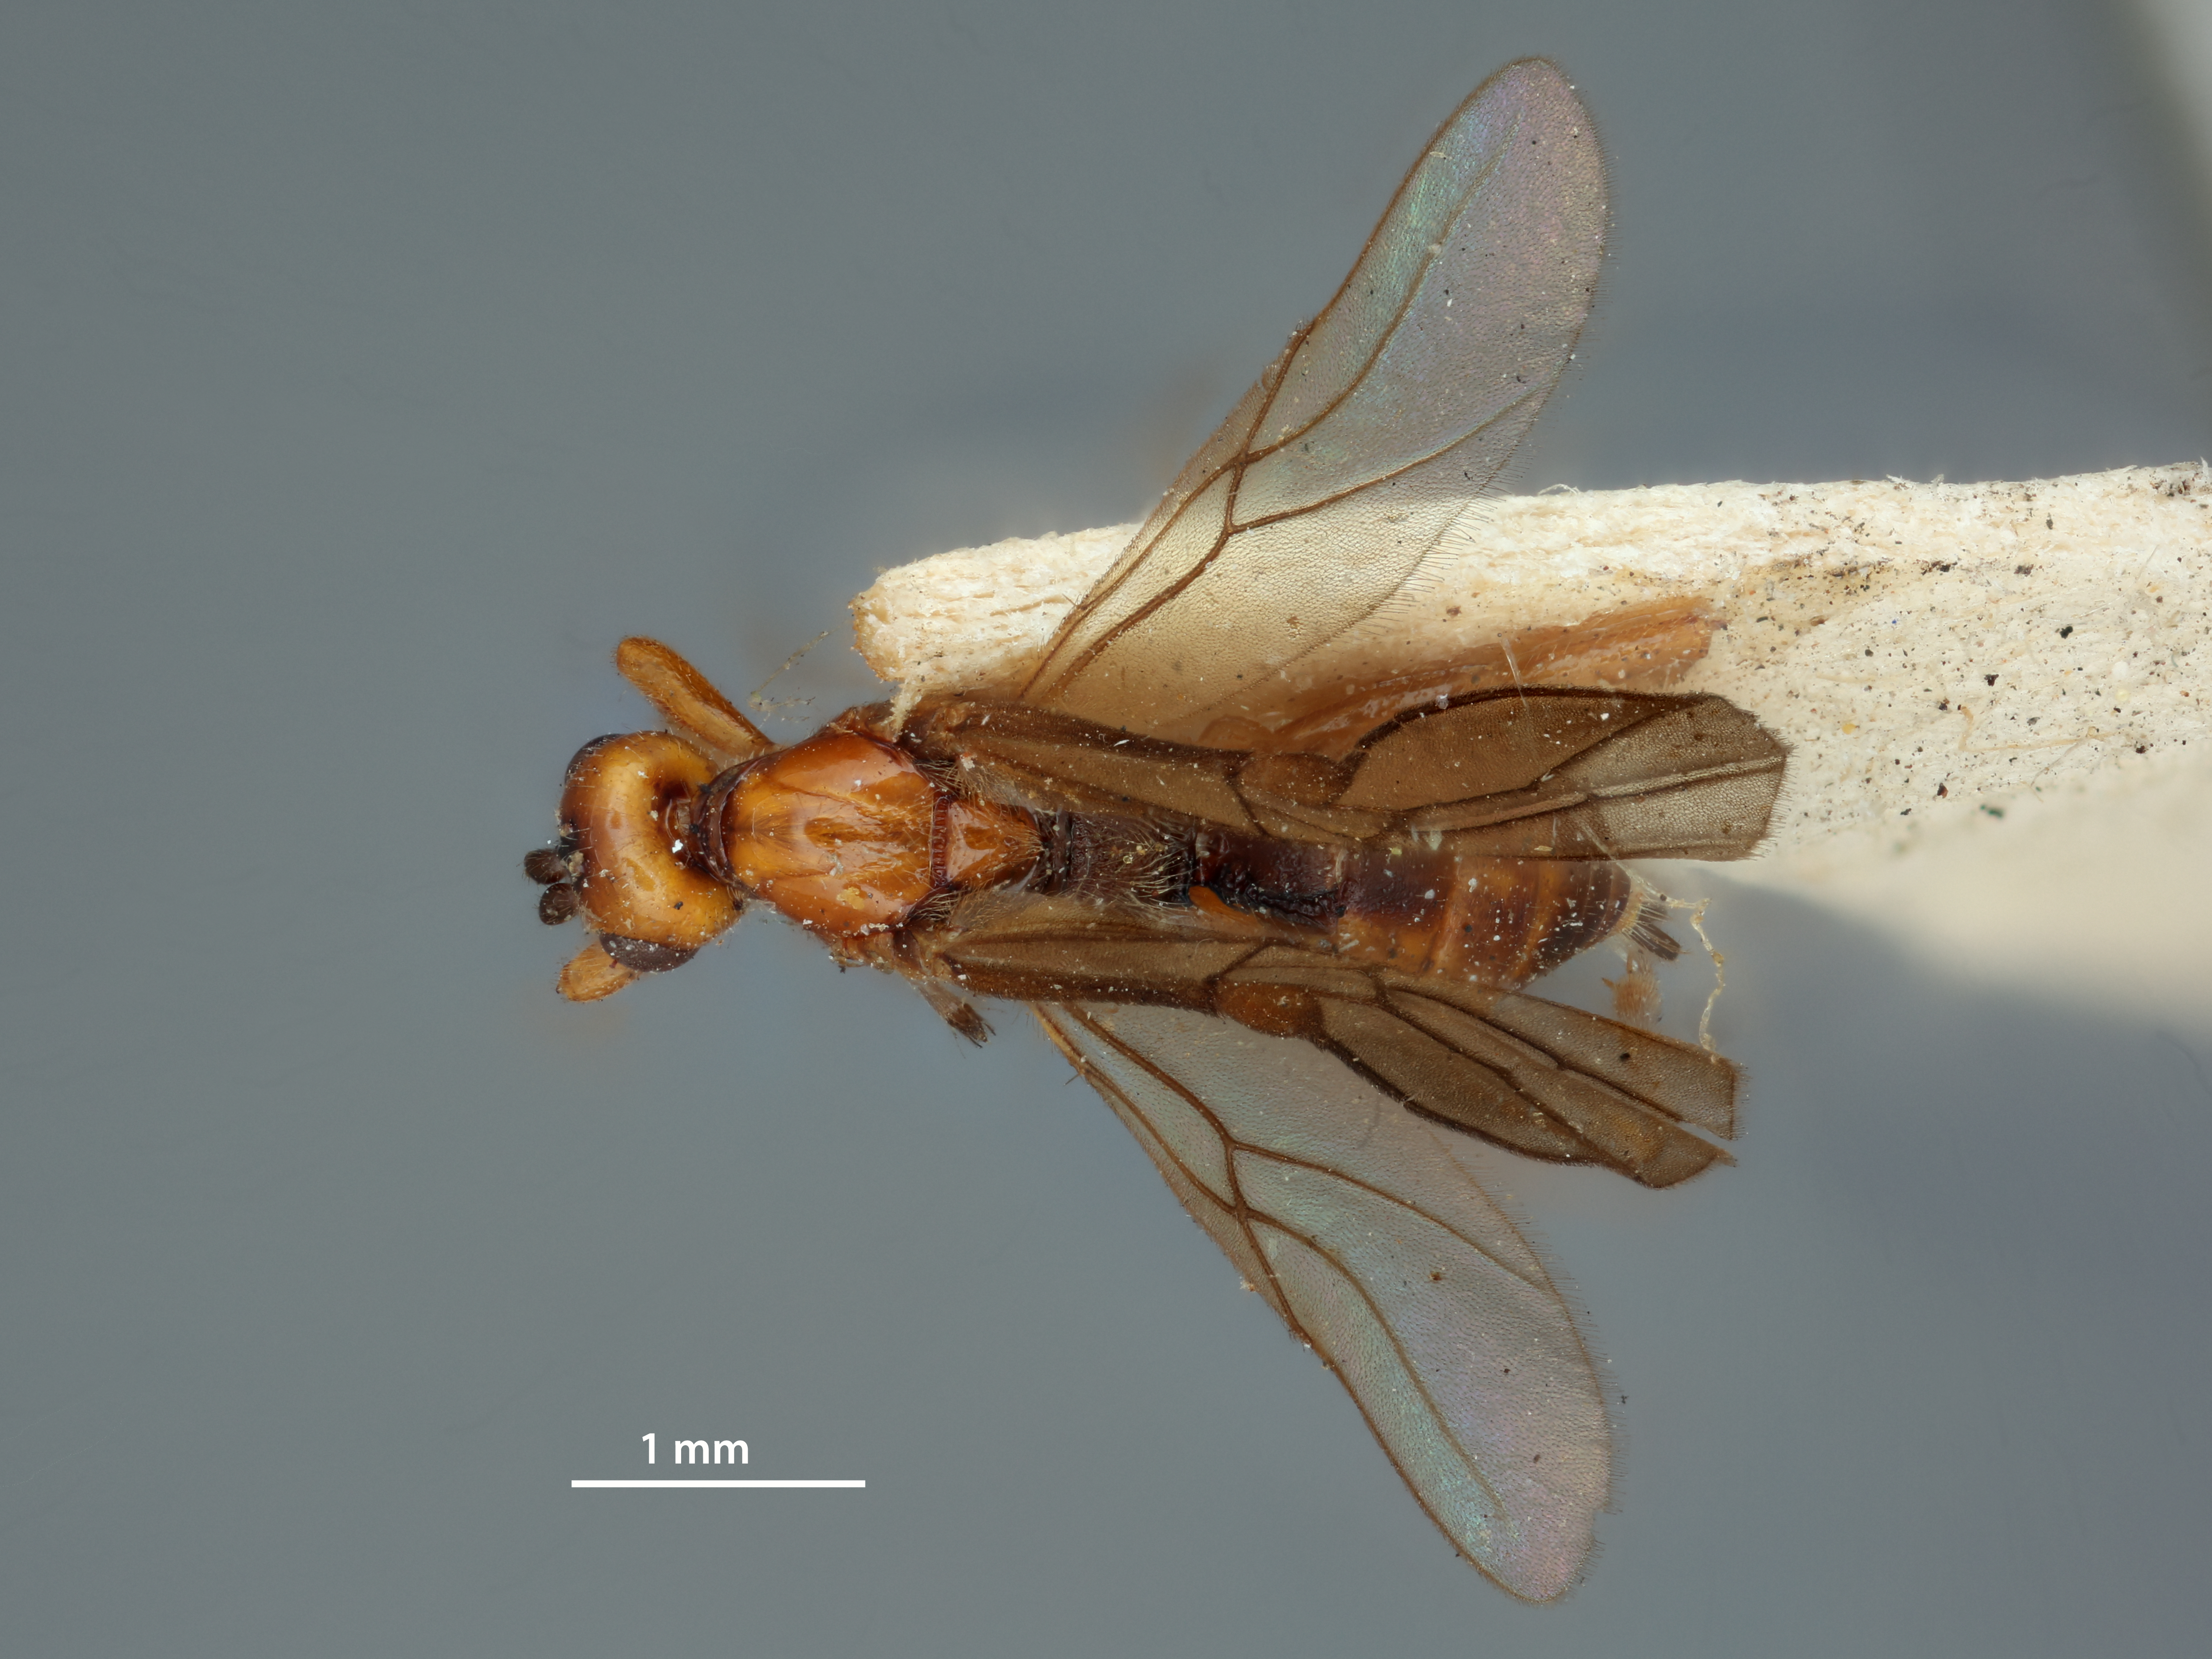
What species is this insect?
Bracon atricollis
